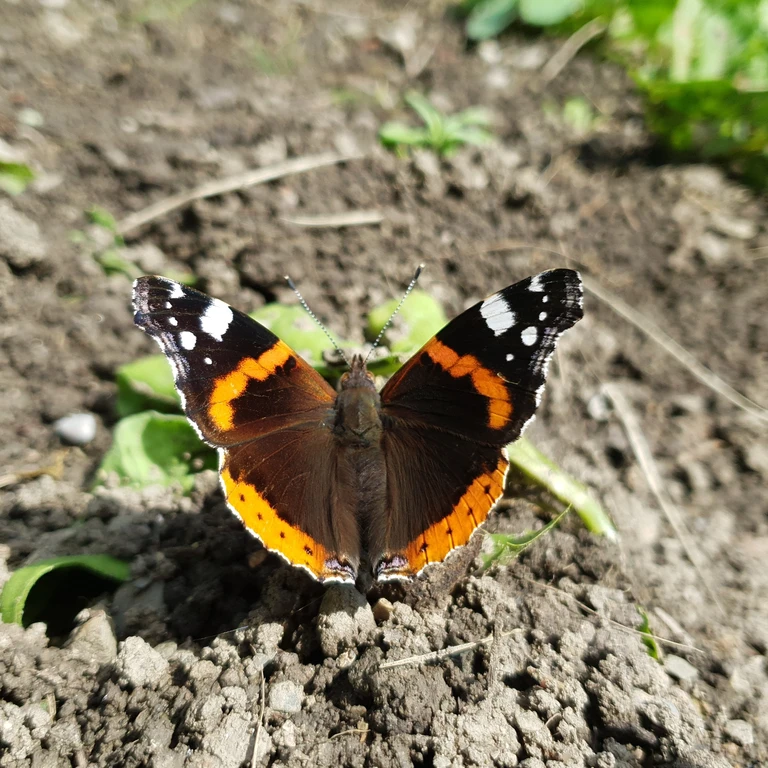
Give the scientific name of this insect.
Vanessa atalanta
